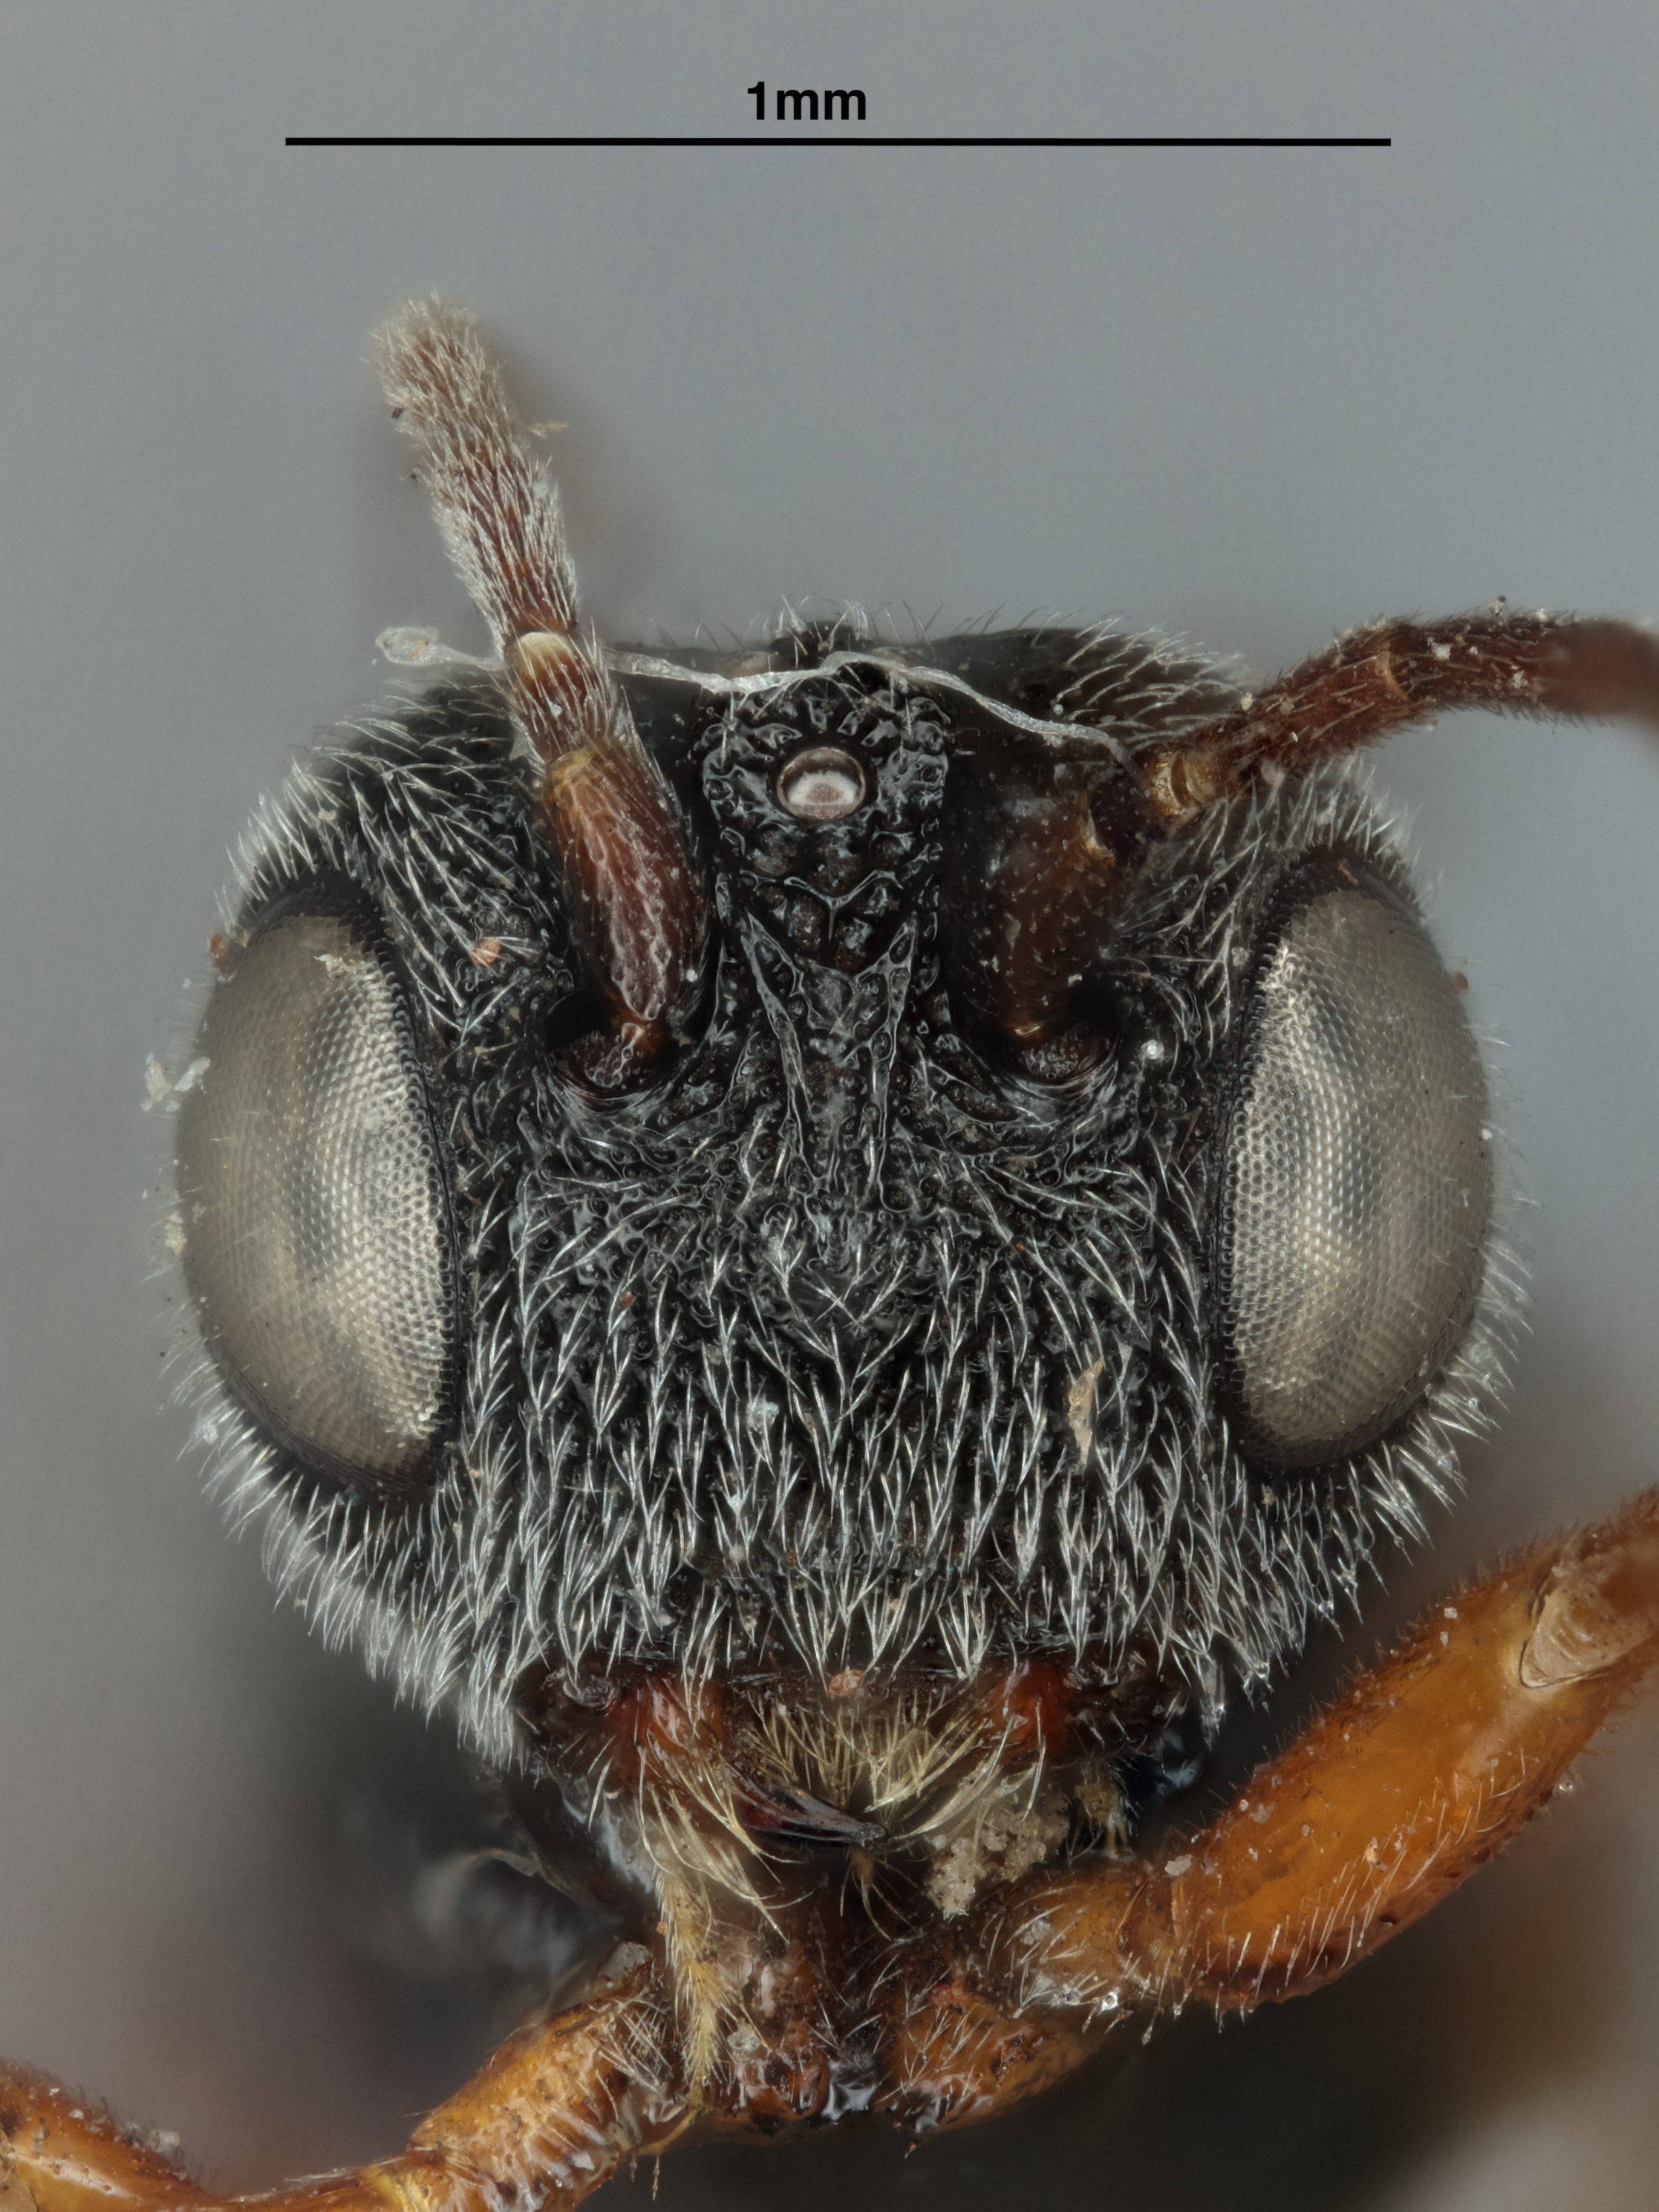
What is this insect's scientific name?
Urosigalphus panamalensis
